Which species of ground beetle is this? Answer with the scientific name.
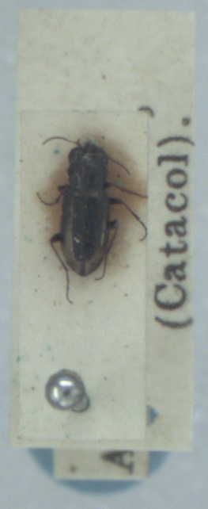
Notiophilus substriatus
